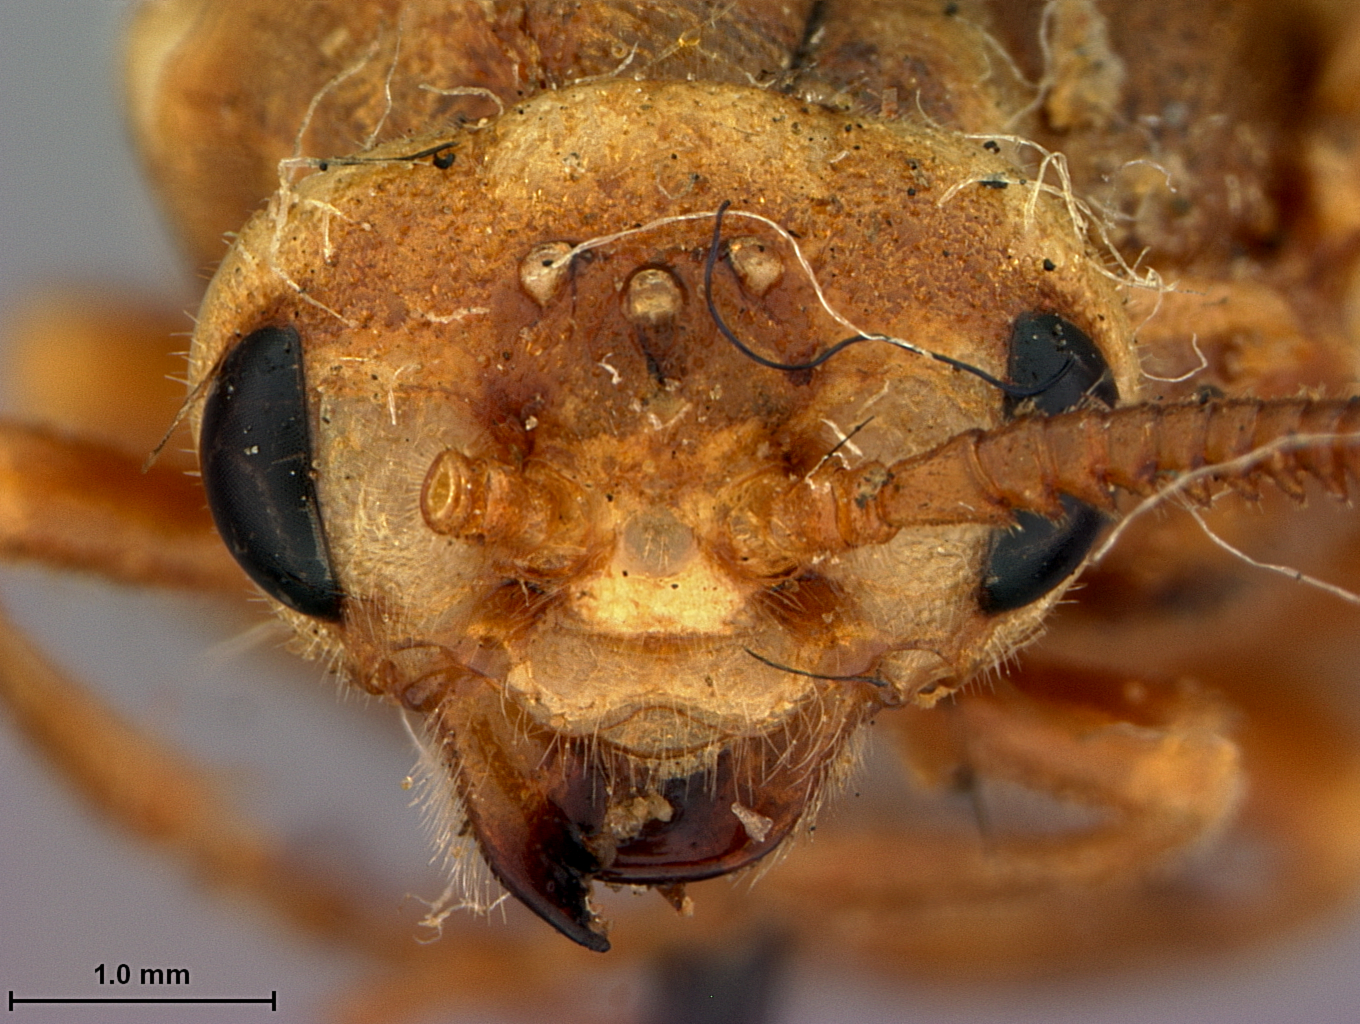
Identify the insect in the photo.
Diprion grandis
